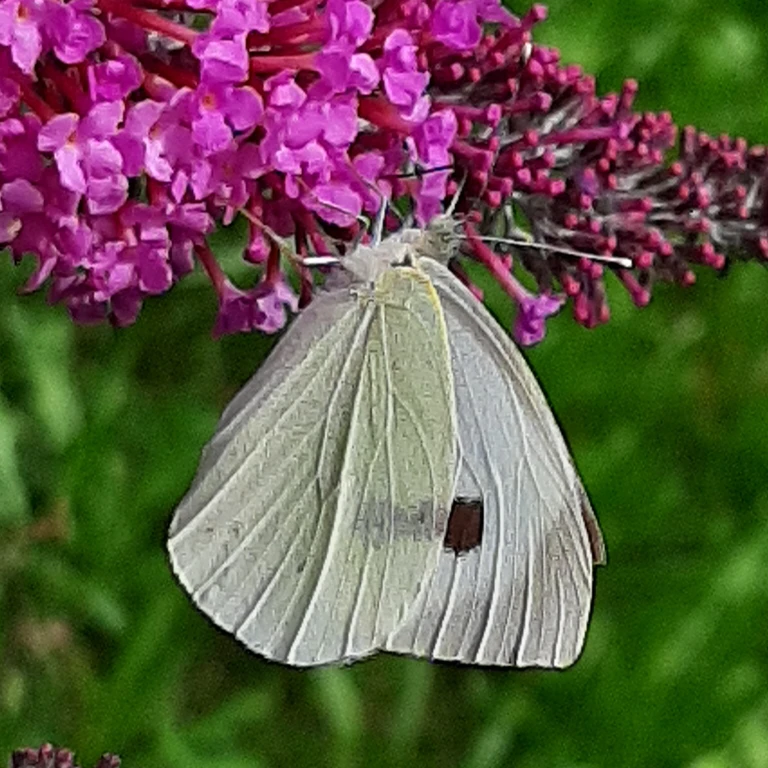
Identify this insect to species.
Pieris brassicae
